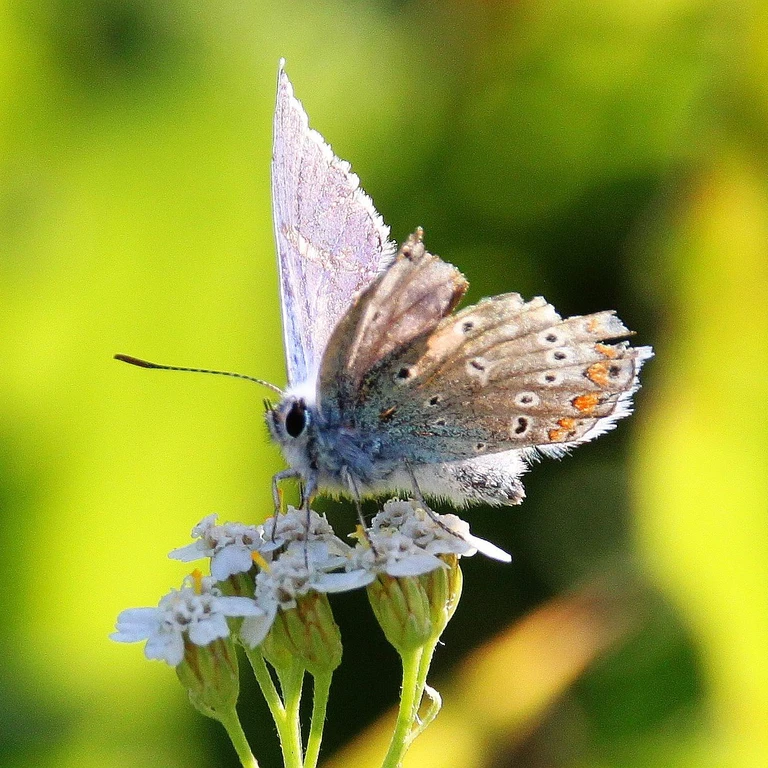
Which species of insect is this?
Polyommatus icarus
